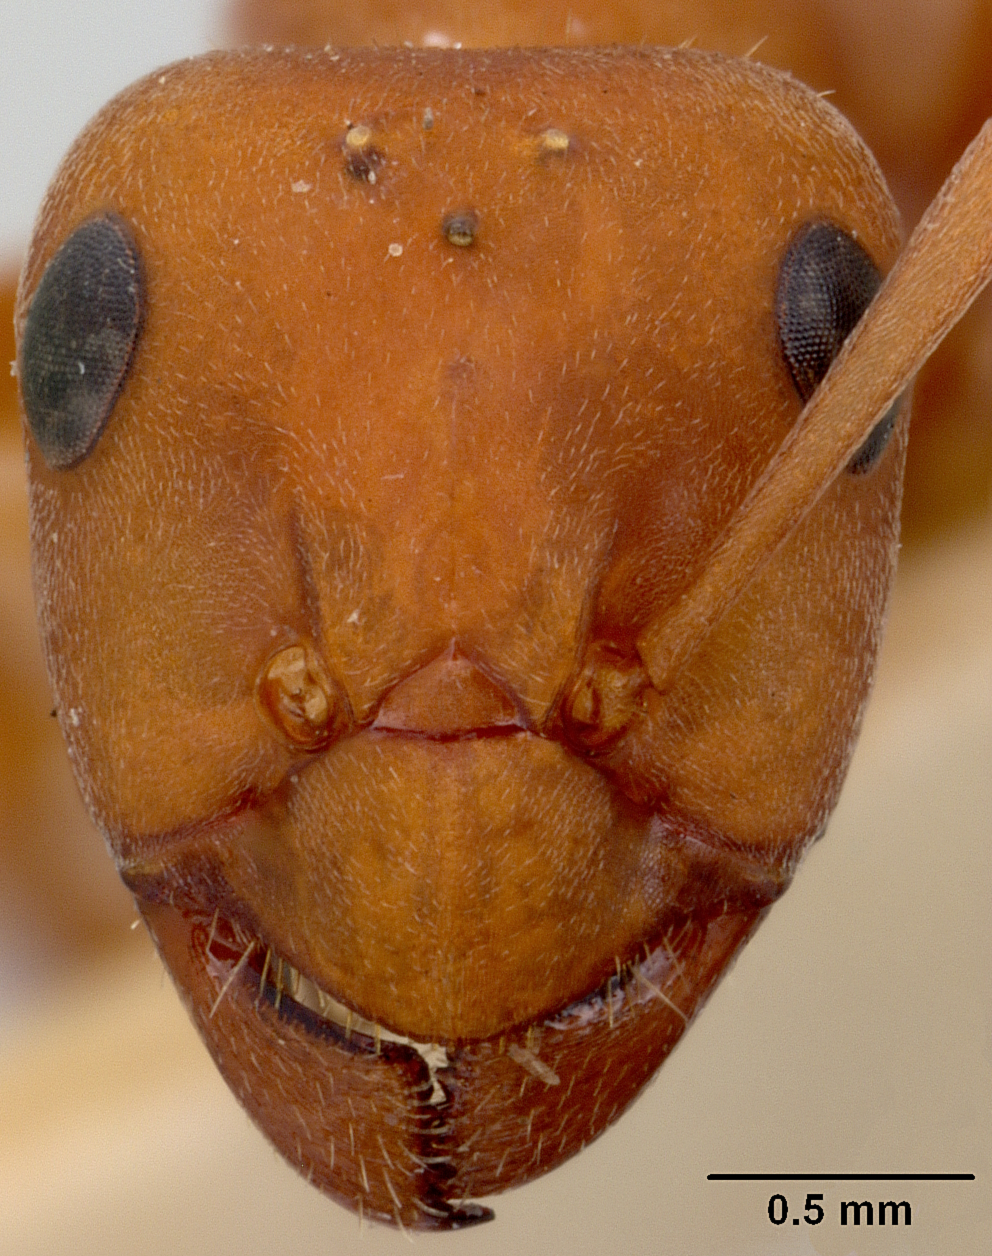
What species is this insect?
Formica truncicola
